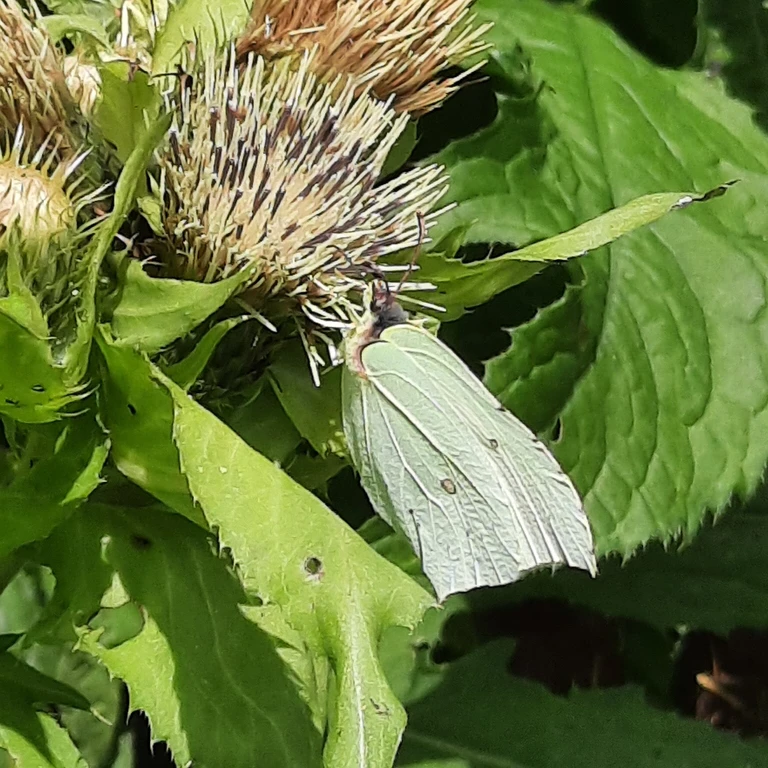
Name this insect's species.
Gonepteryx rhamni
